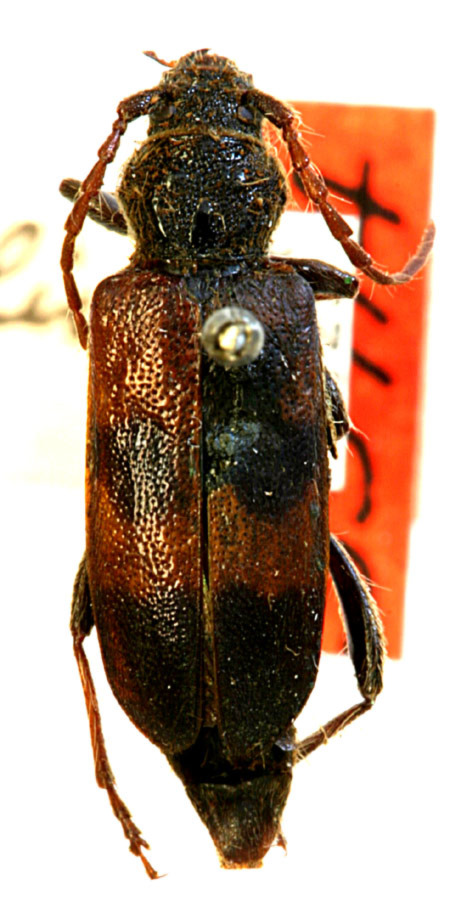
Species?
Anocomis ampla (also Semanotus ligneus)
